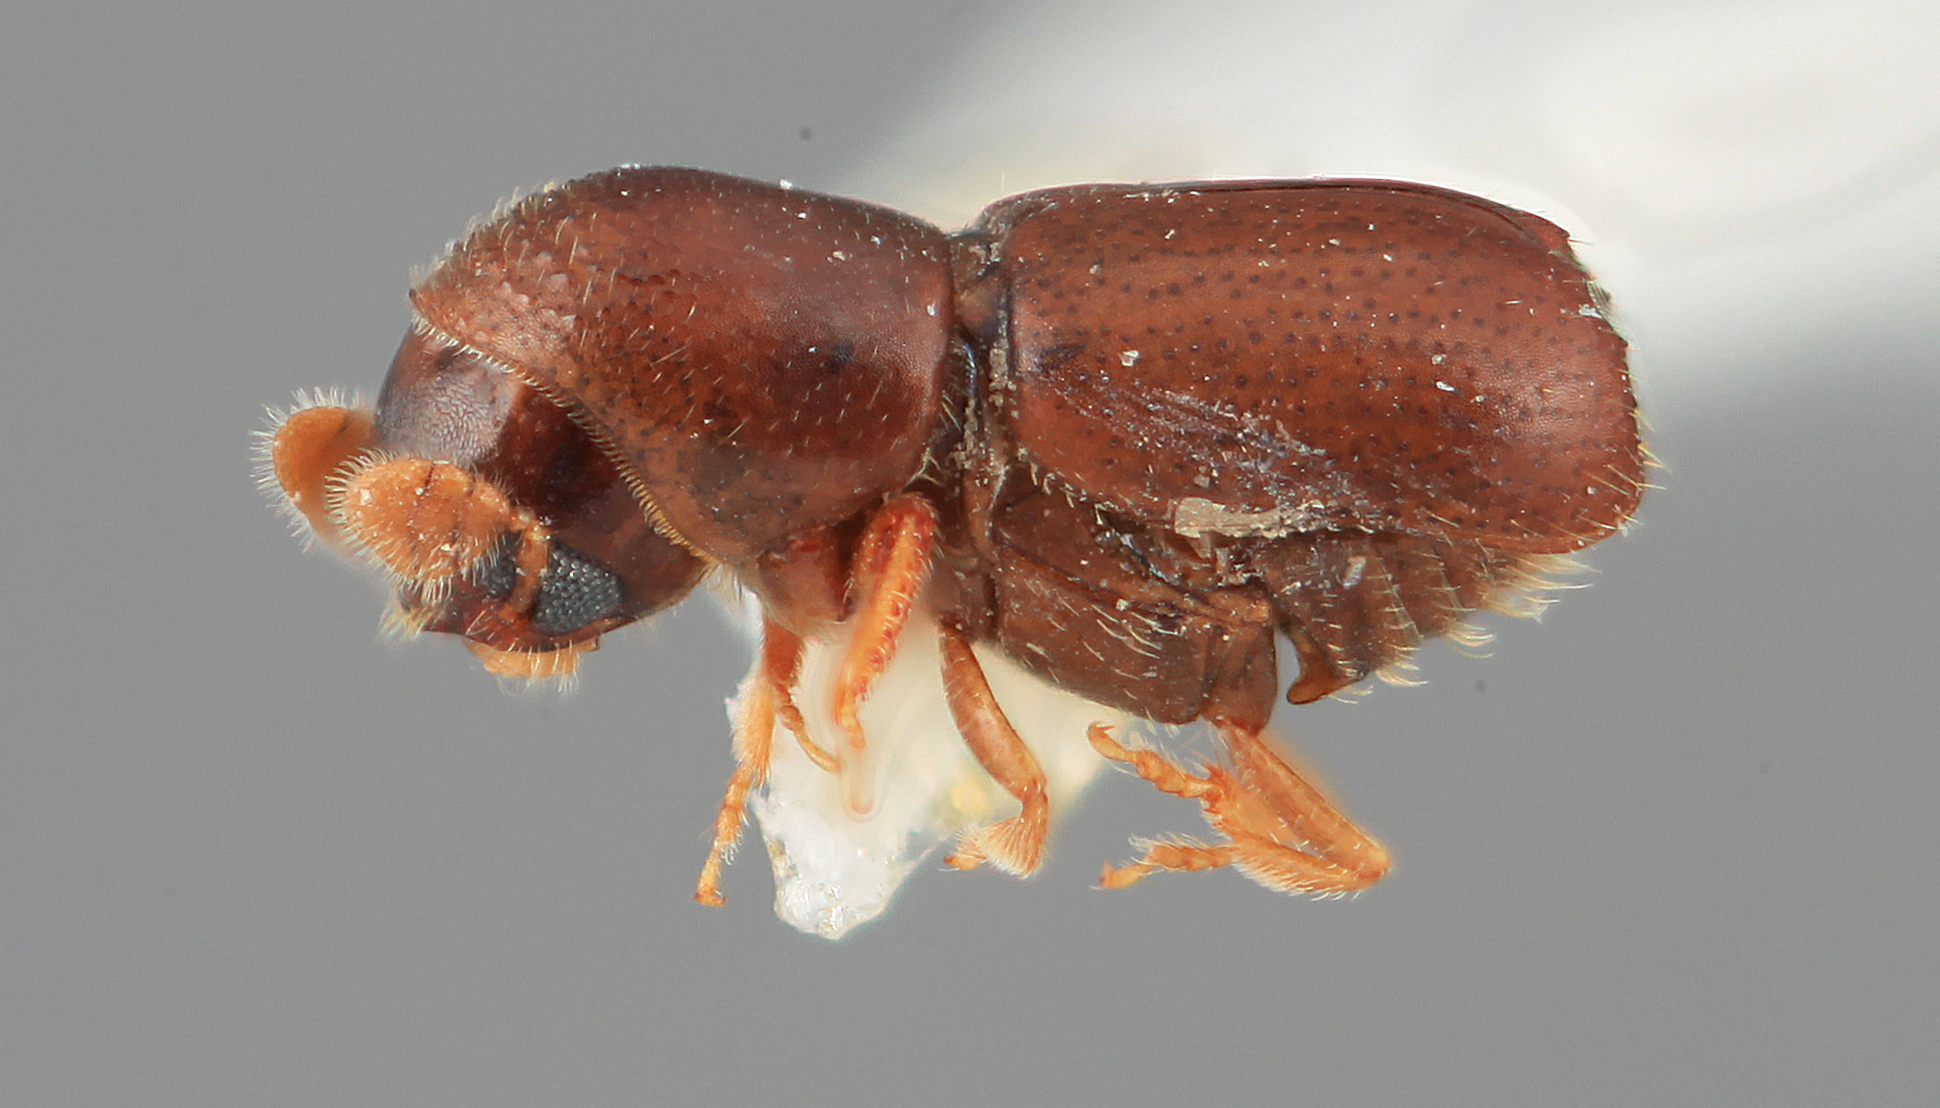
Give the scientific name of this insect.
Microcorthylus contractus
